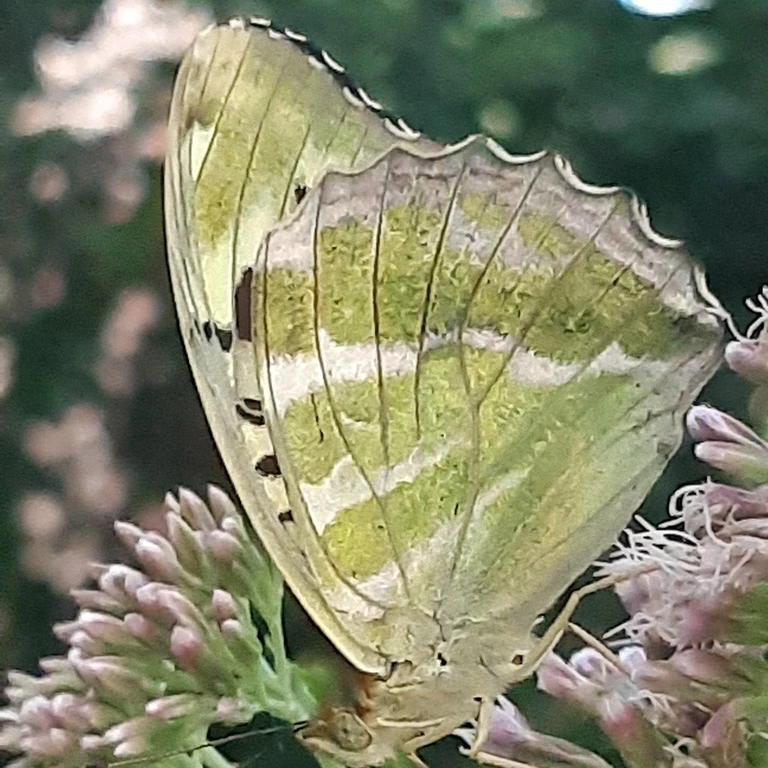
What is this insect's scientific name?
Argynnis paphia
